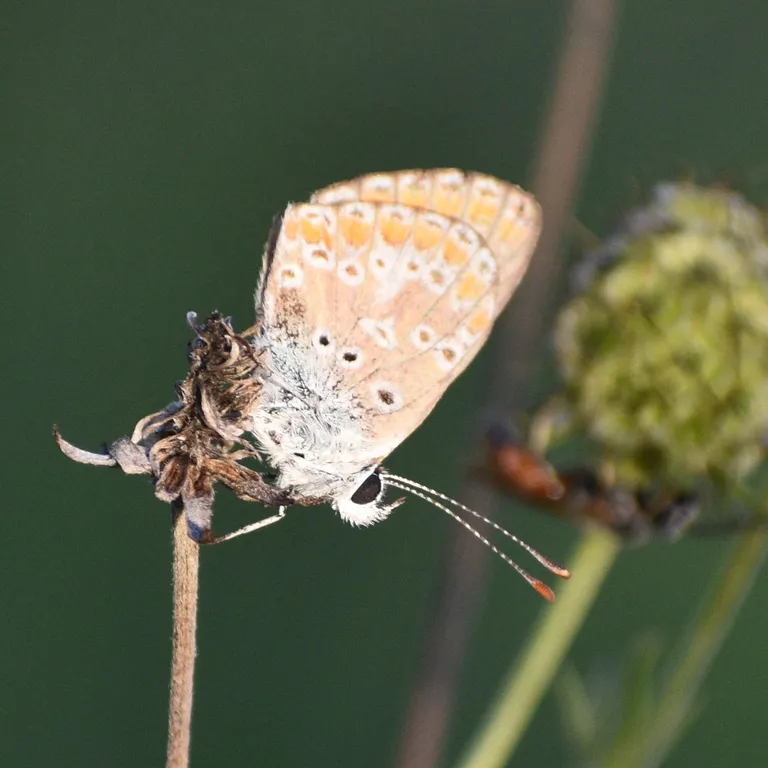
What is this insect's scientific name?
Aricia agestis/artaxerxes
